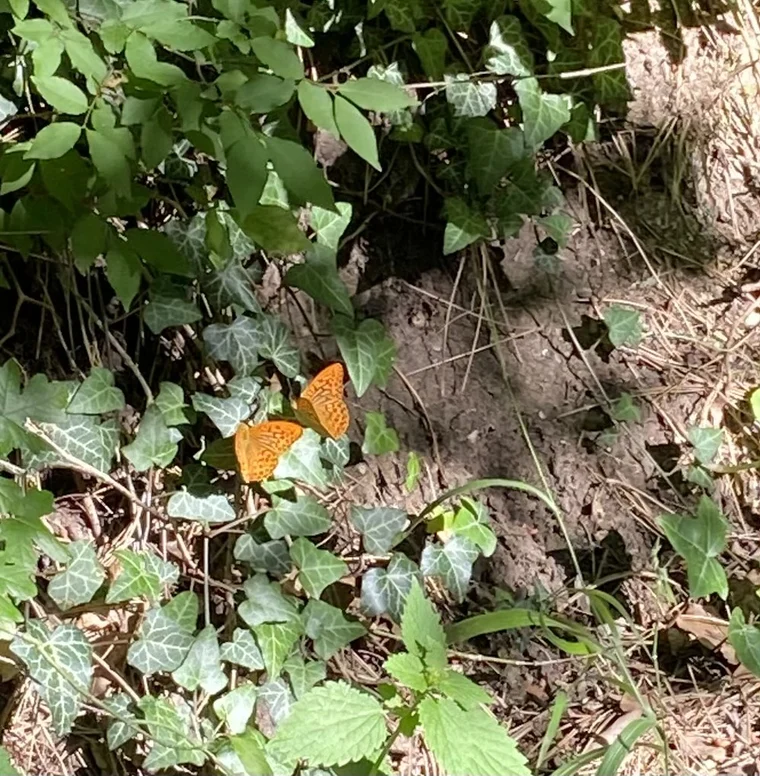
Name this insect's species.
Argynnis paphia
